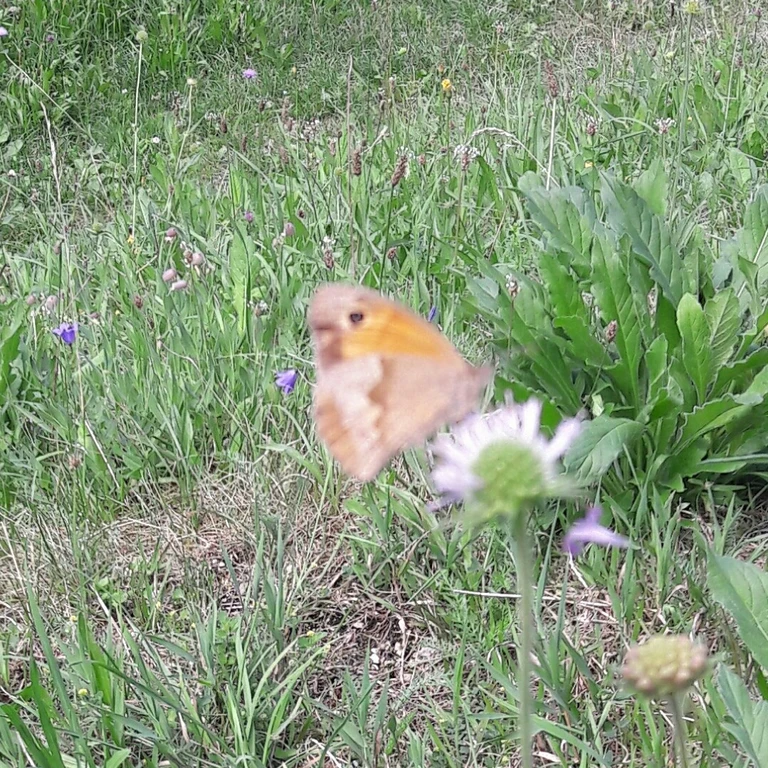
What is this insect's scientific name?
Maniola jurtina
